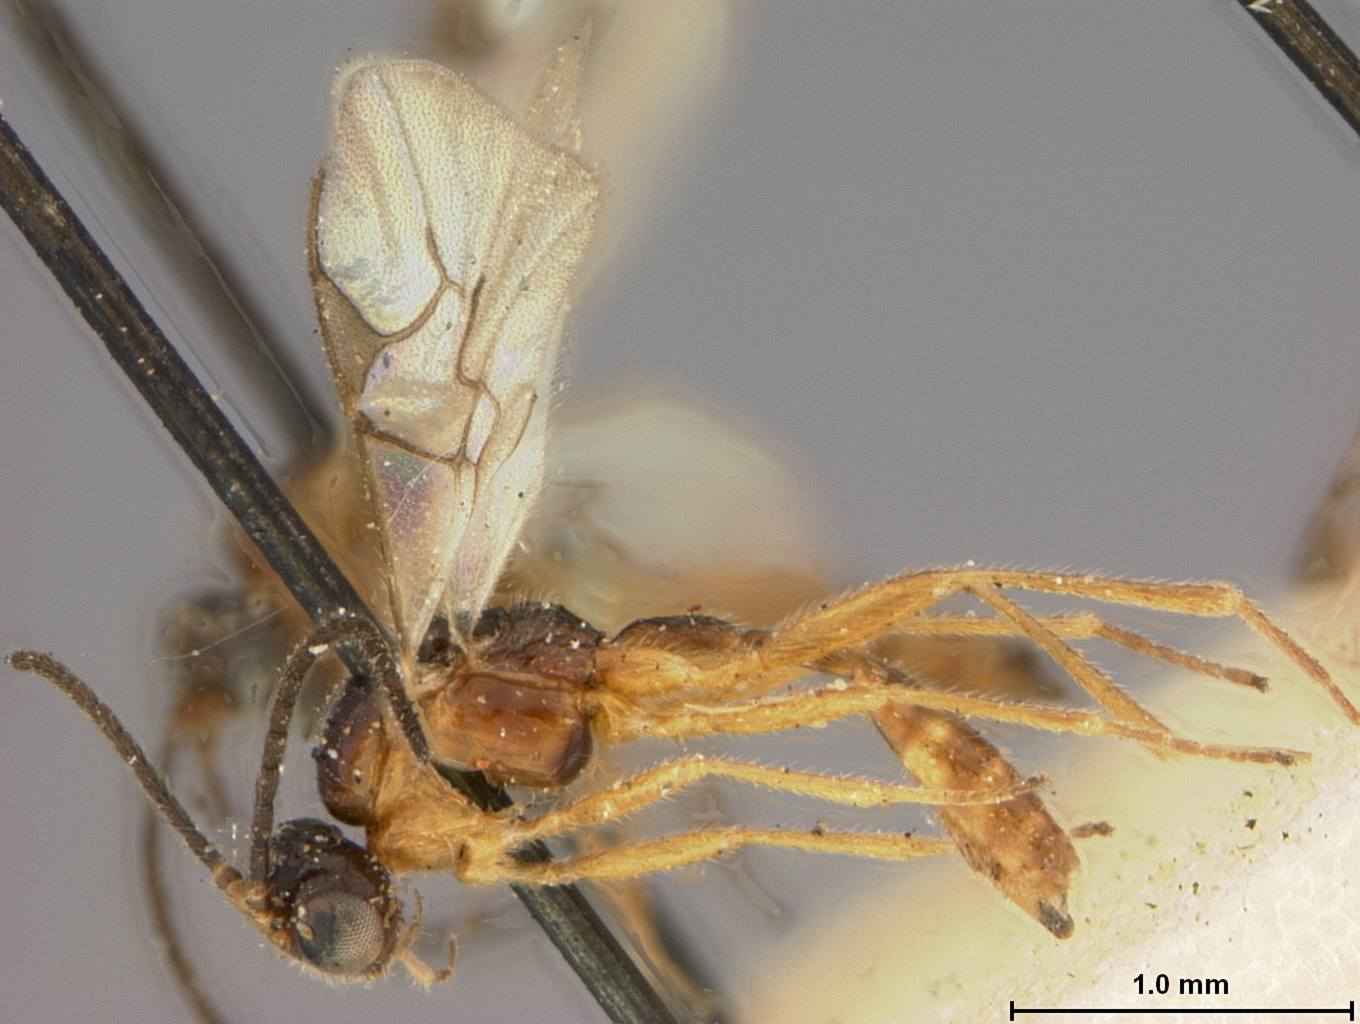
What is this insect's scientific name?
Aphidius lachni
